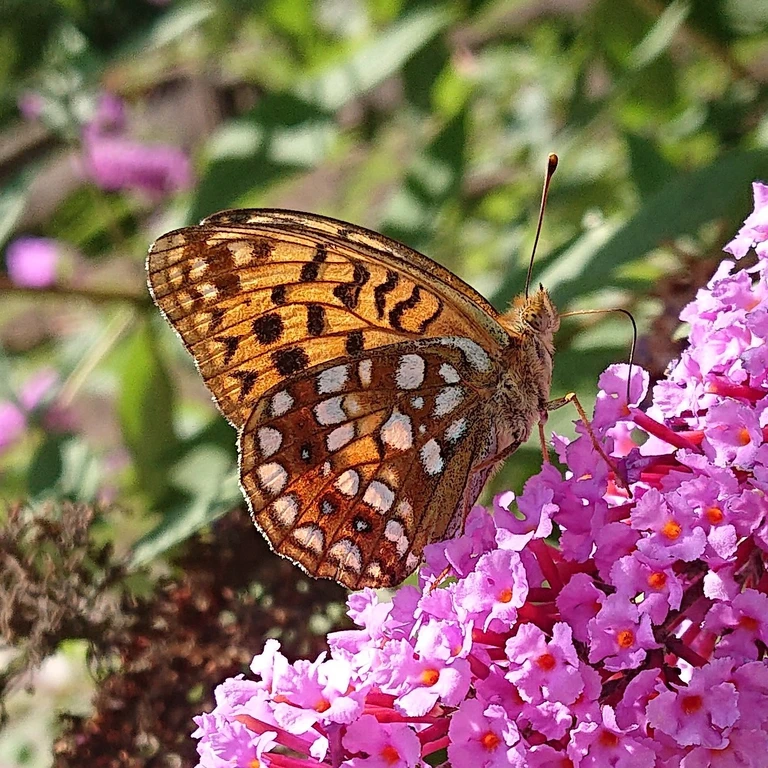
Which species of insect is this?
Fabriciana adippe
